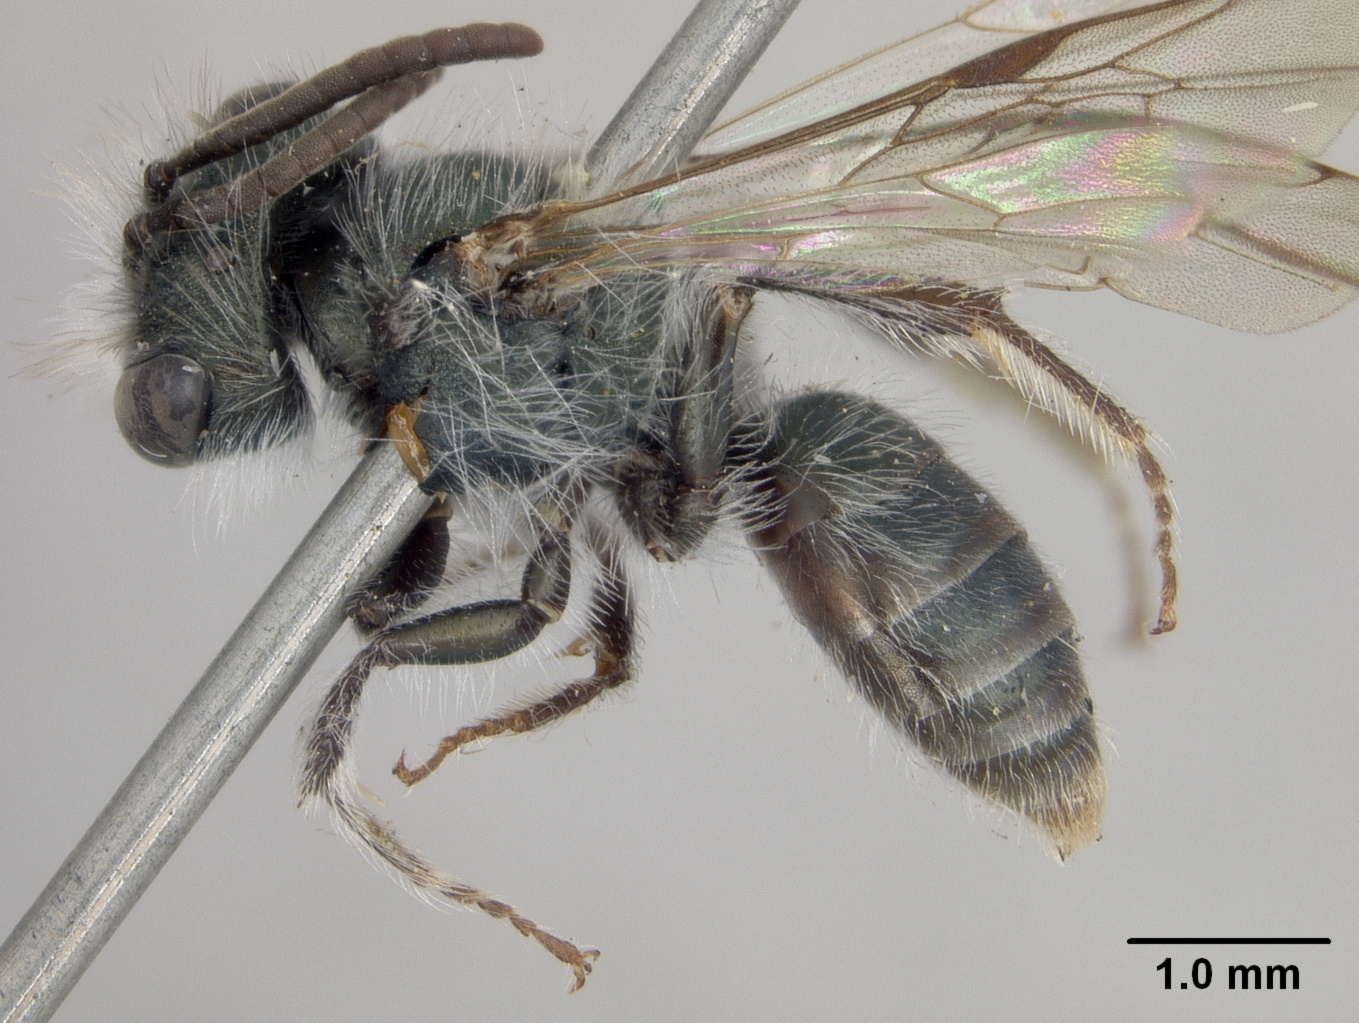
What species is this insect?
Diandrena puthua
